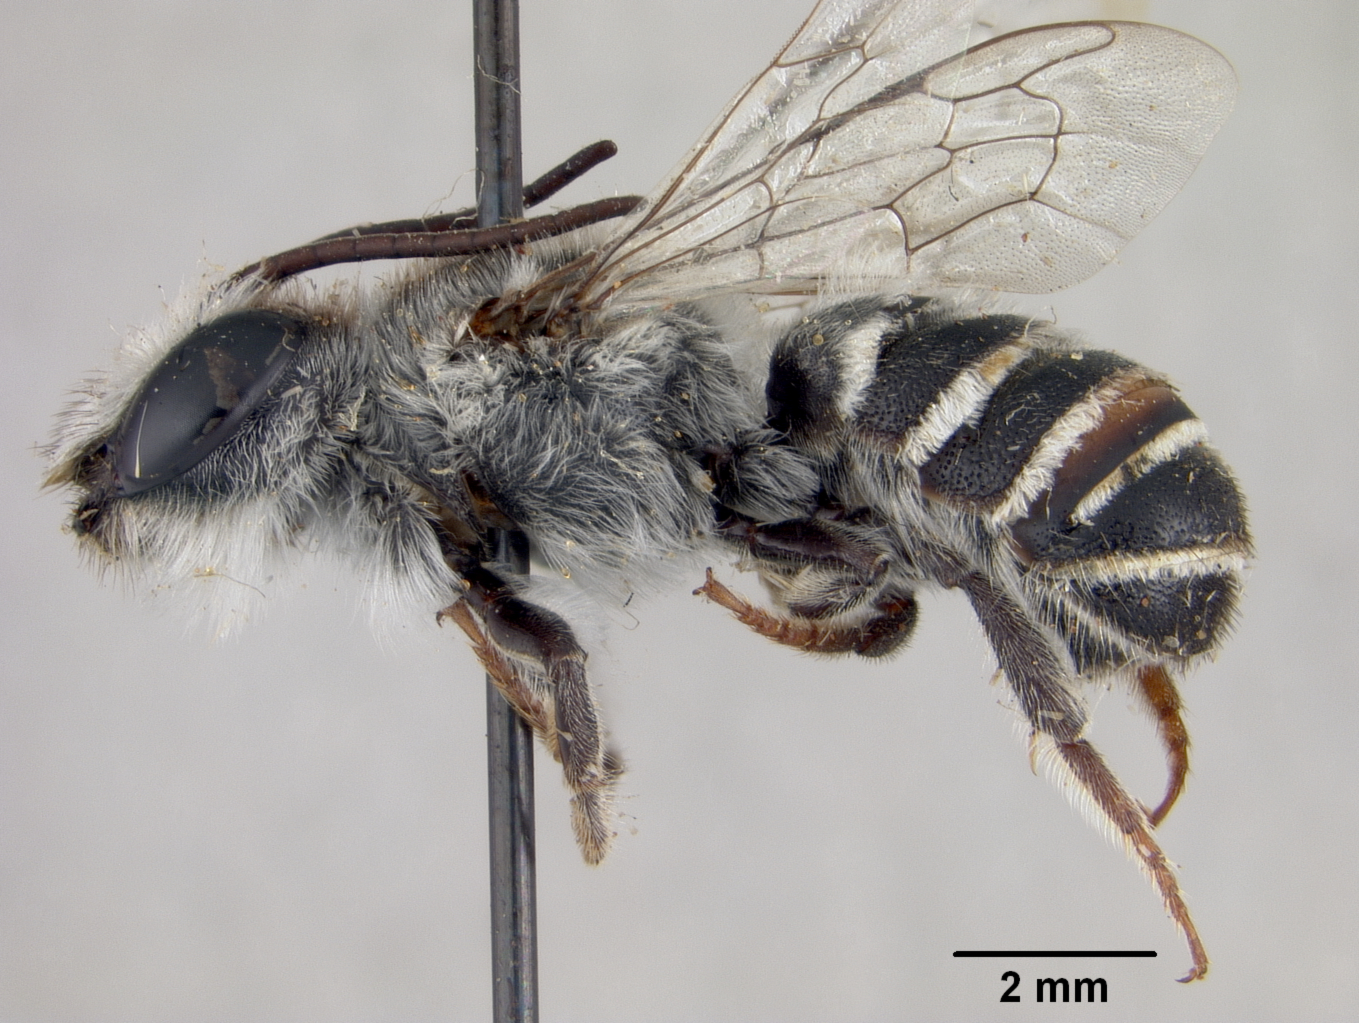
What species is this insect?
Megachile pratti
